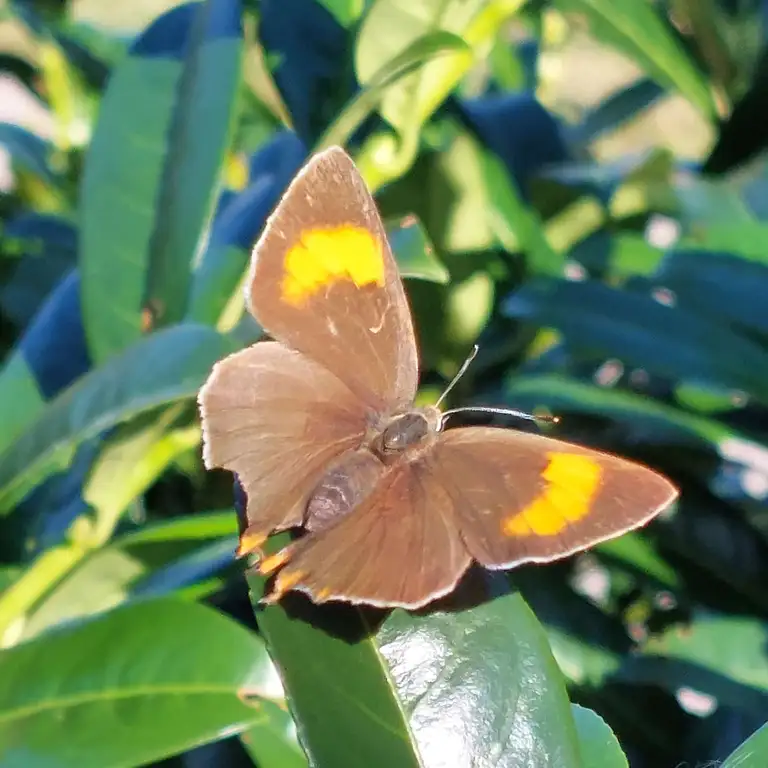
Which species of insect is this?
Thecla betulae
